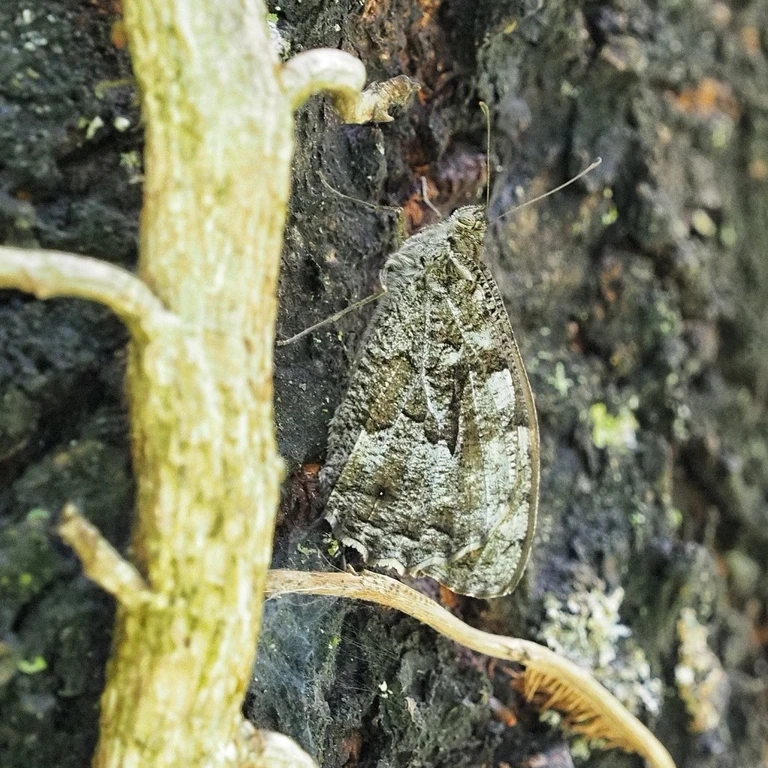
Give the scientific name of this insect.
Hipparchia semele
